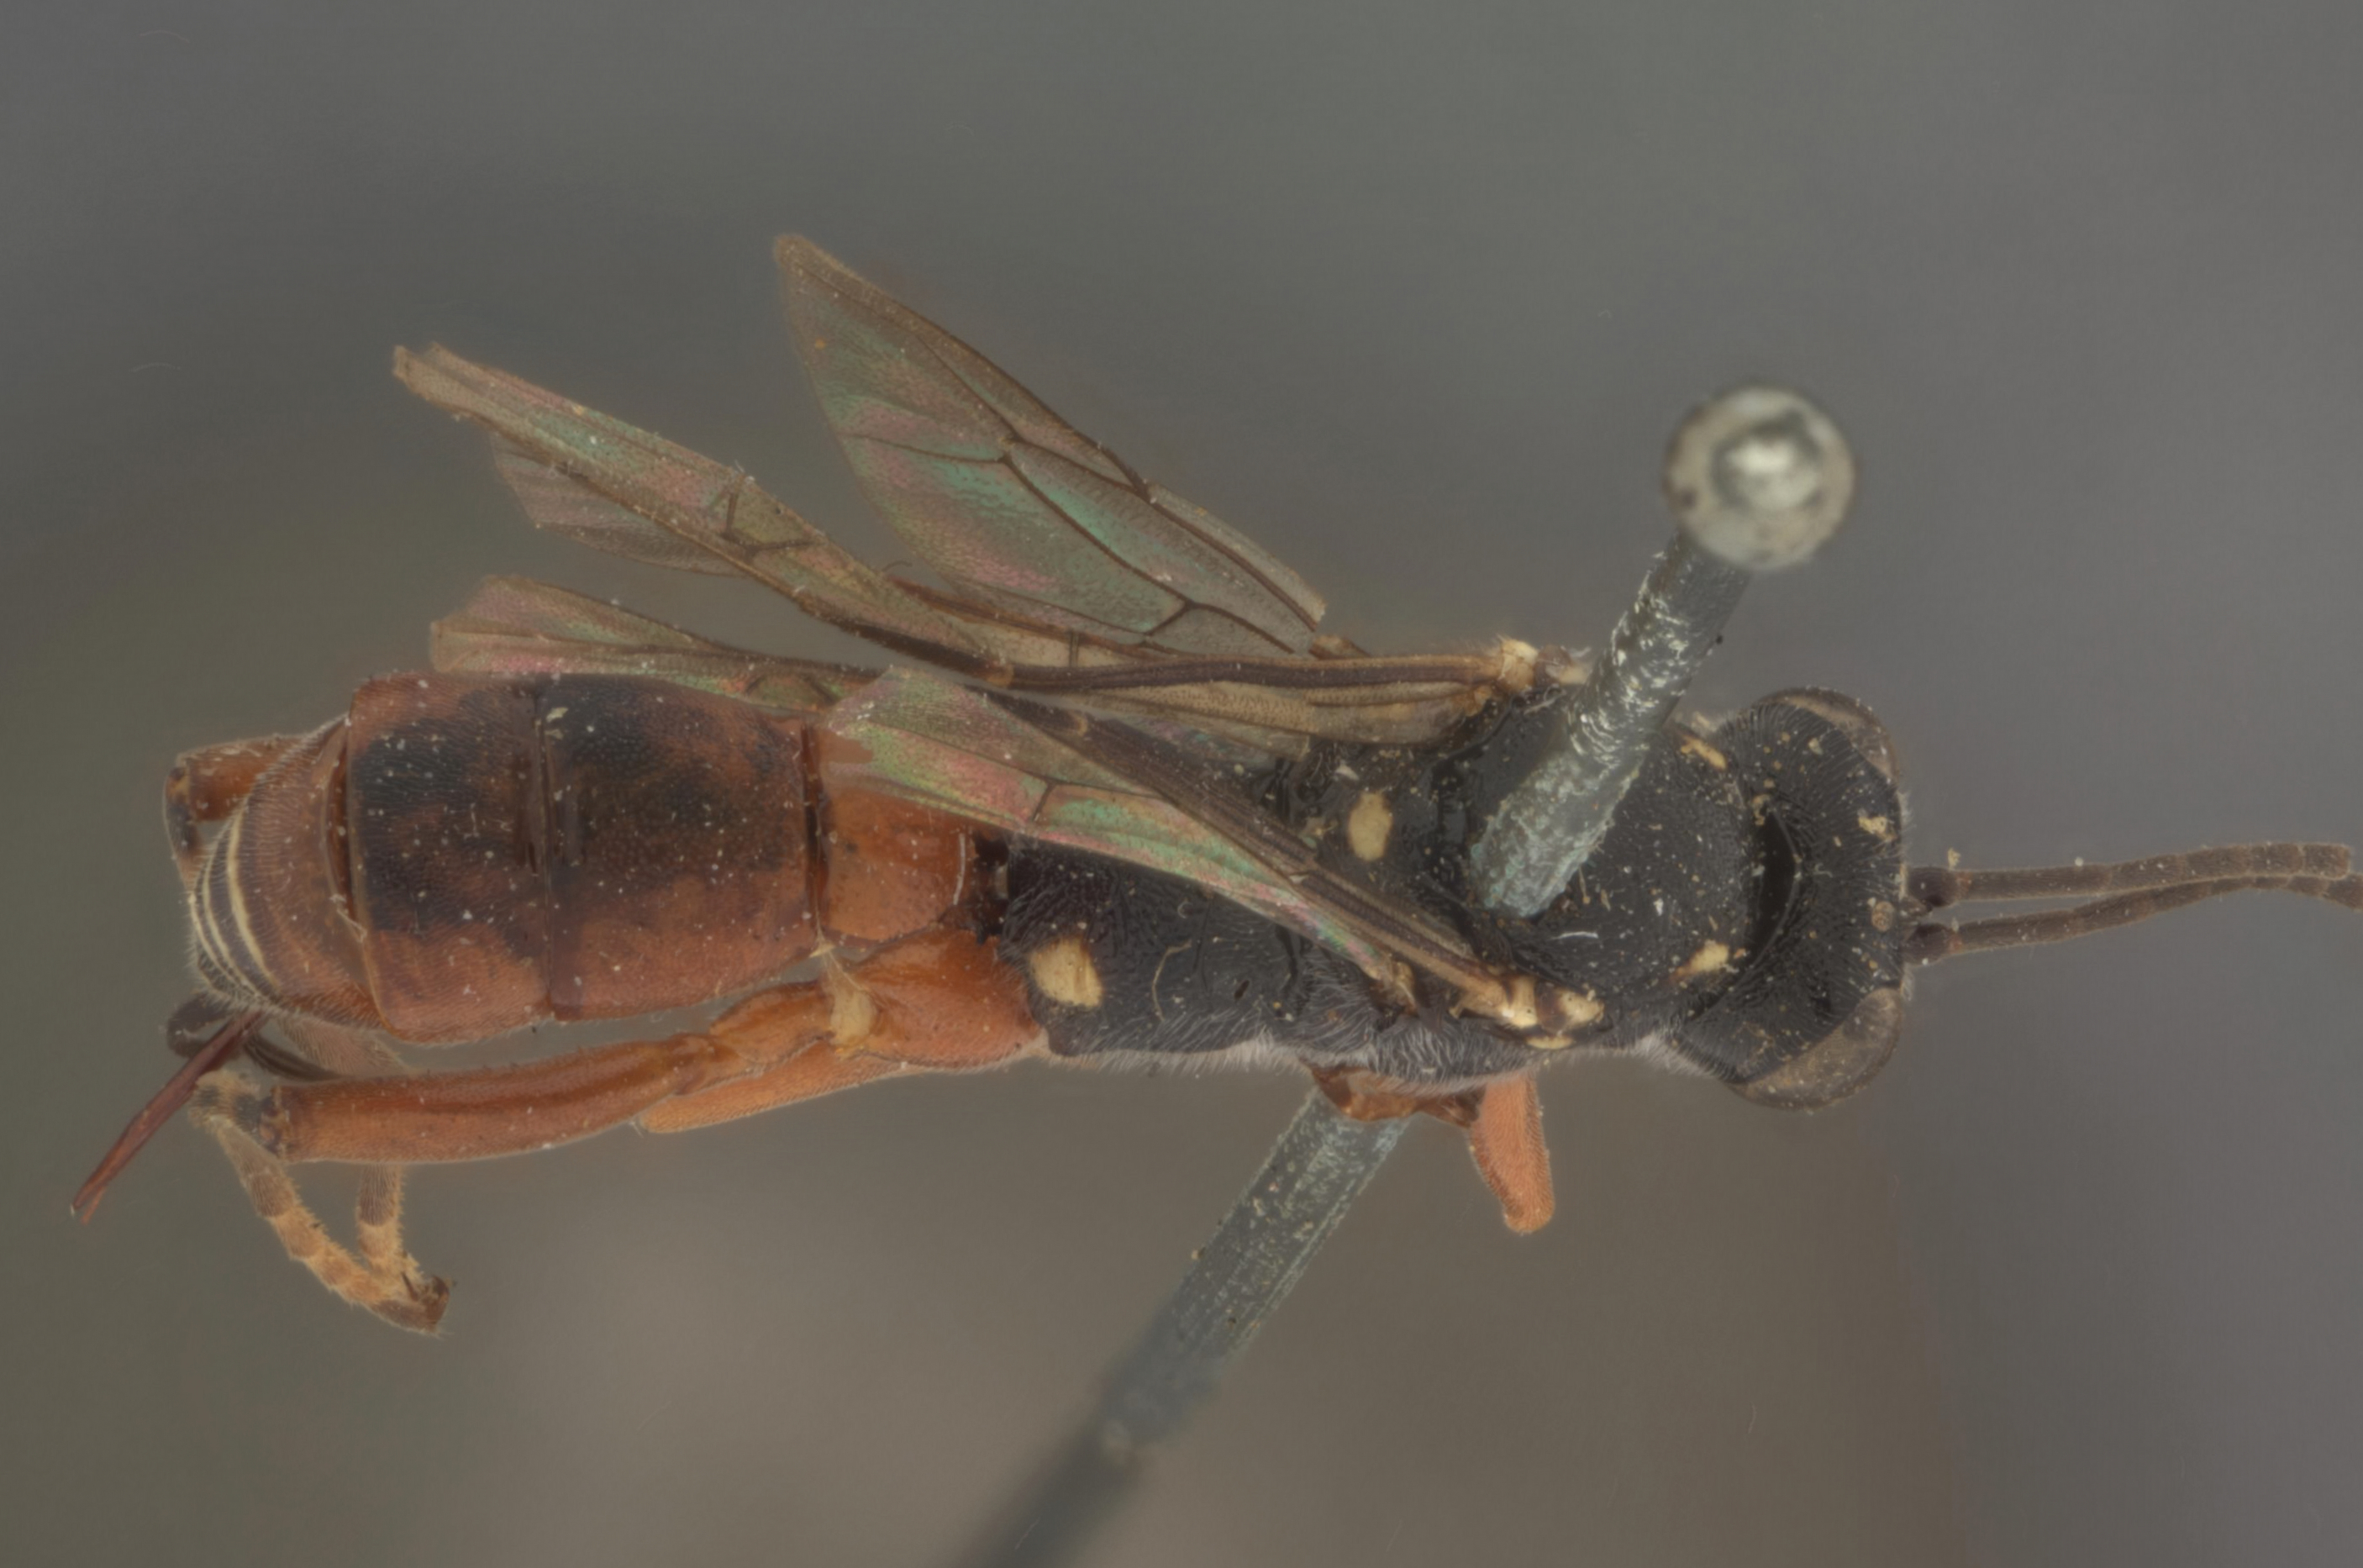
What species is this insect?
Listrognathus multicolor
